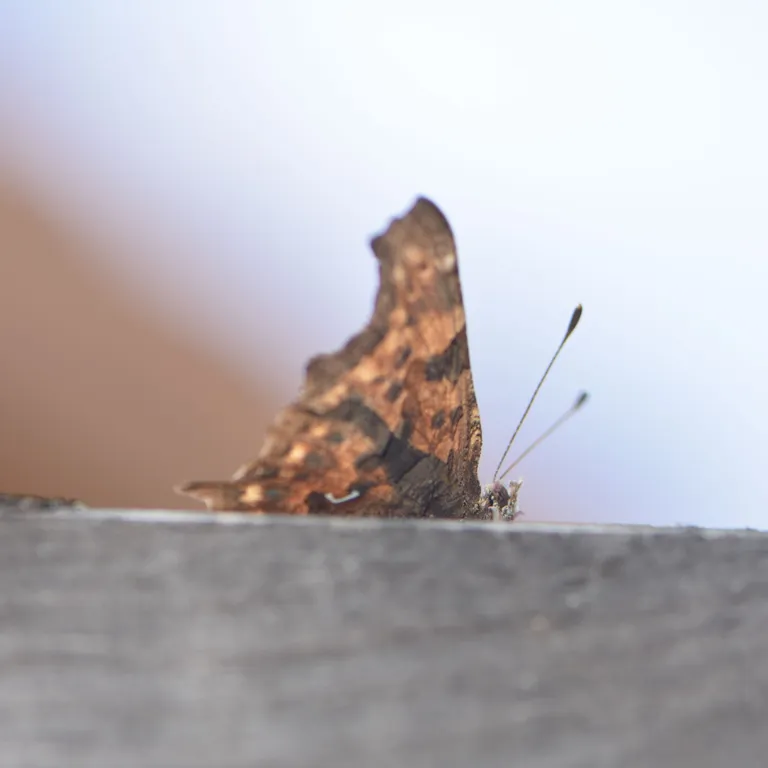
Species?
Polygonia c-album
